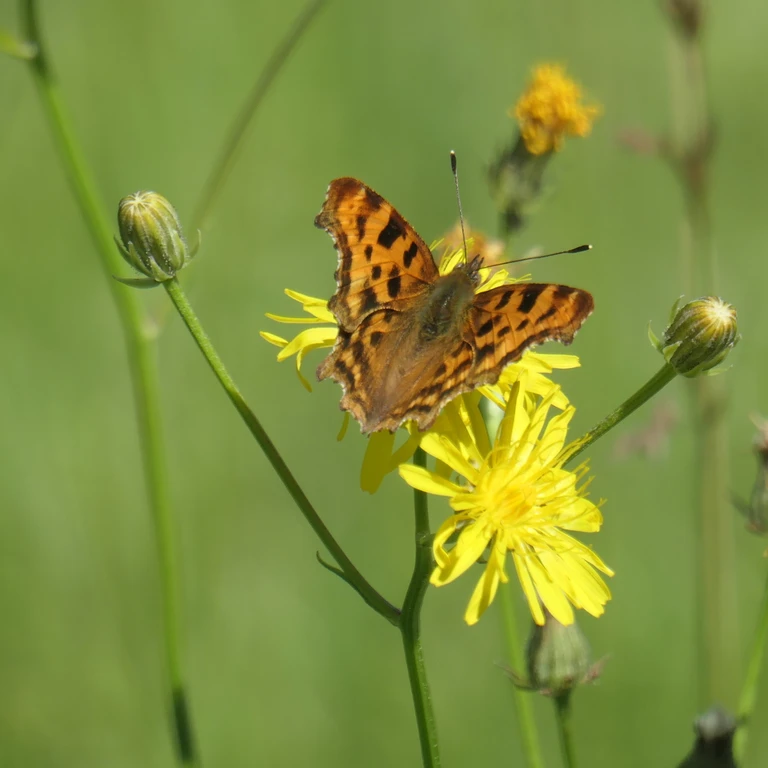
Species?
Polygonia c-album
